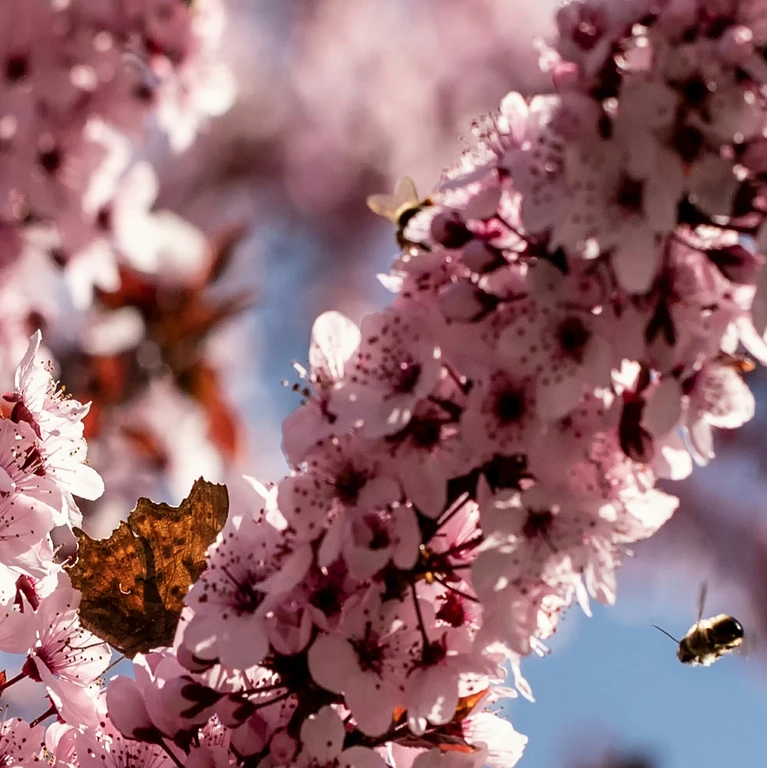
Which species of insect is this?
Polygonia c-album
